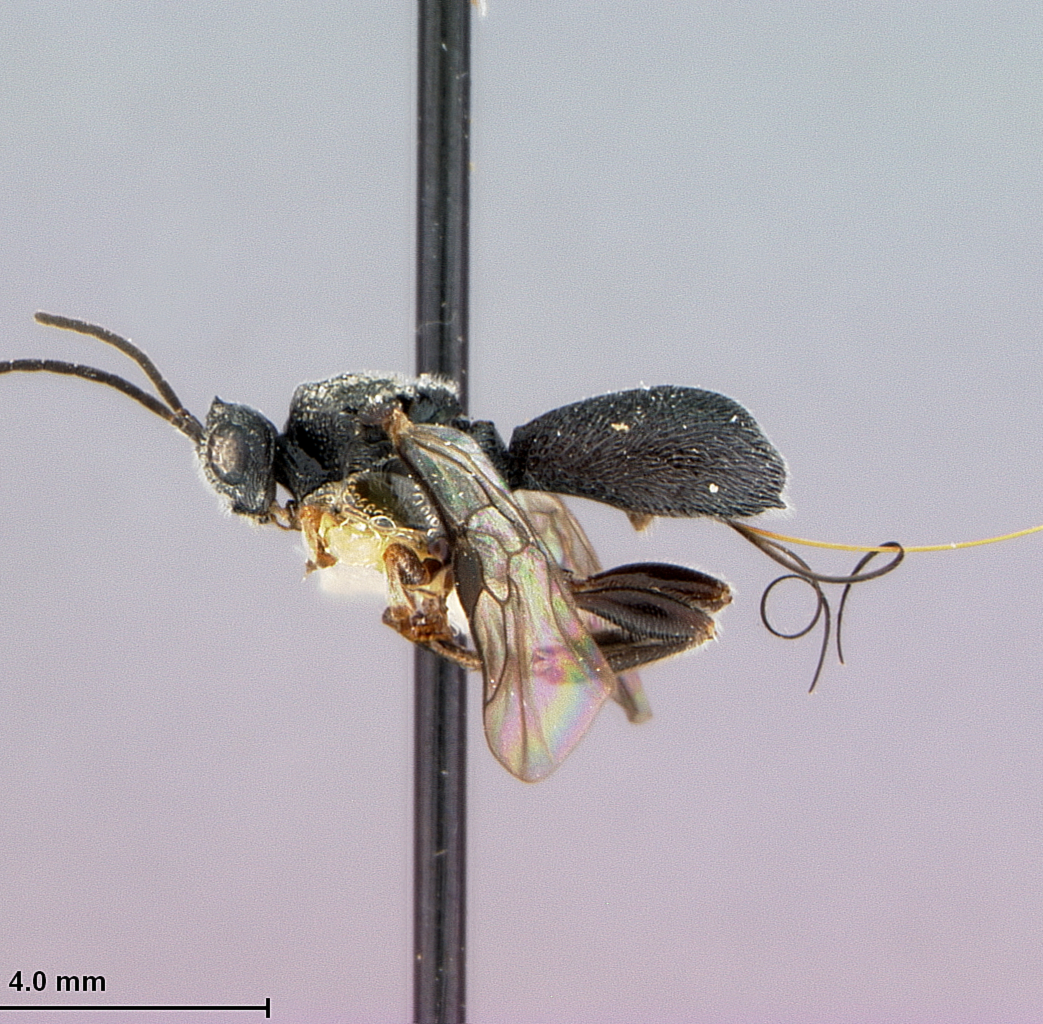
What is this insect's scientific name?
Urosigalphus hondurensis
